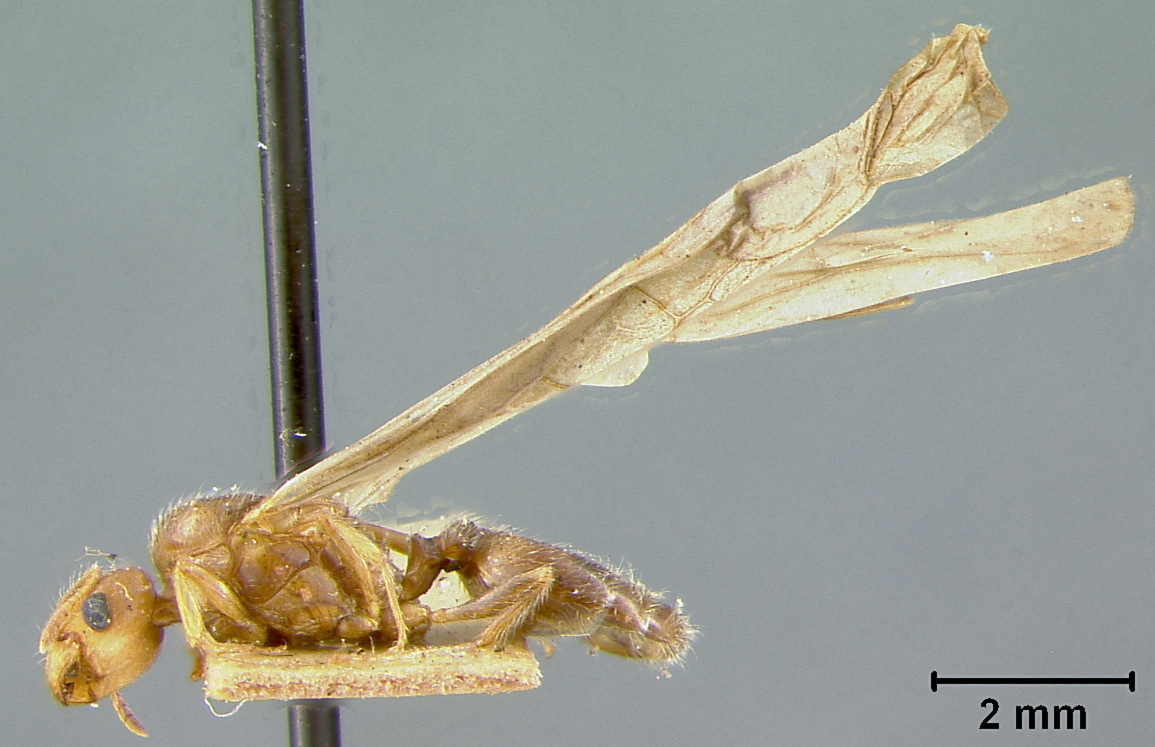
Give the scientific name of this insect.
Pheidole centeotl
